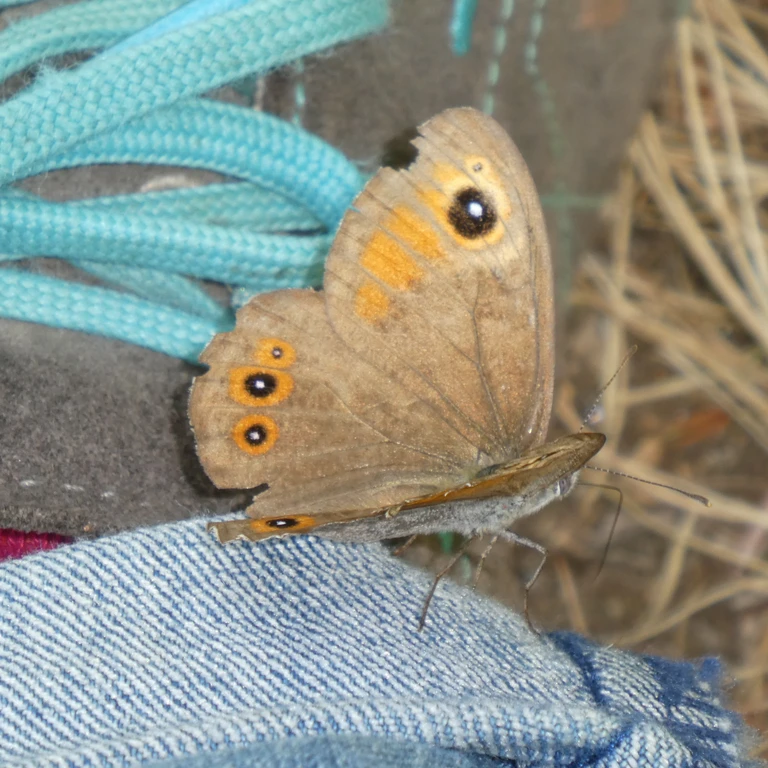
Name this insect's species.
Lasiommata maera (also Pararge maera)
